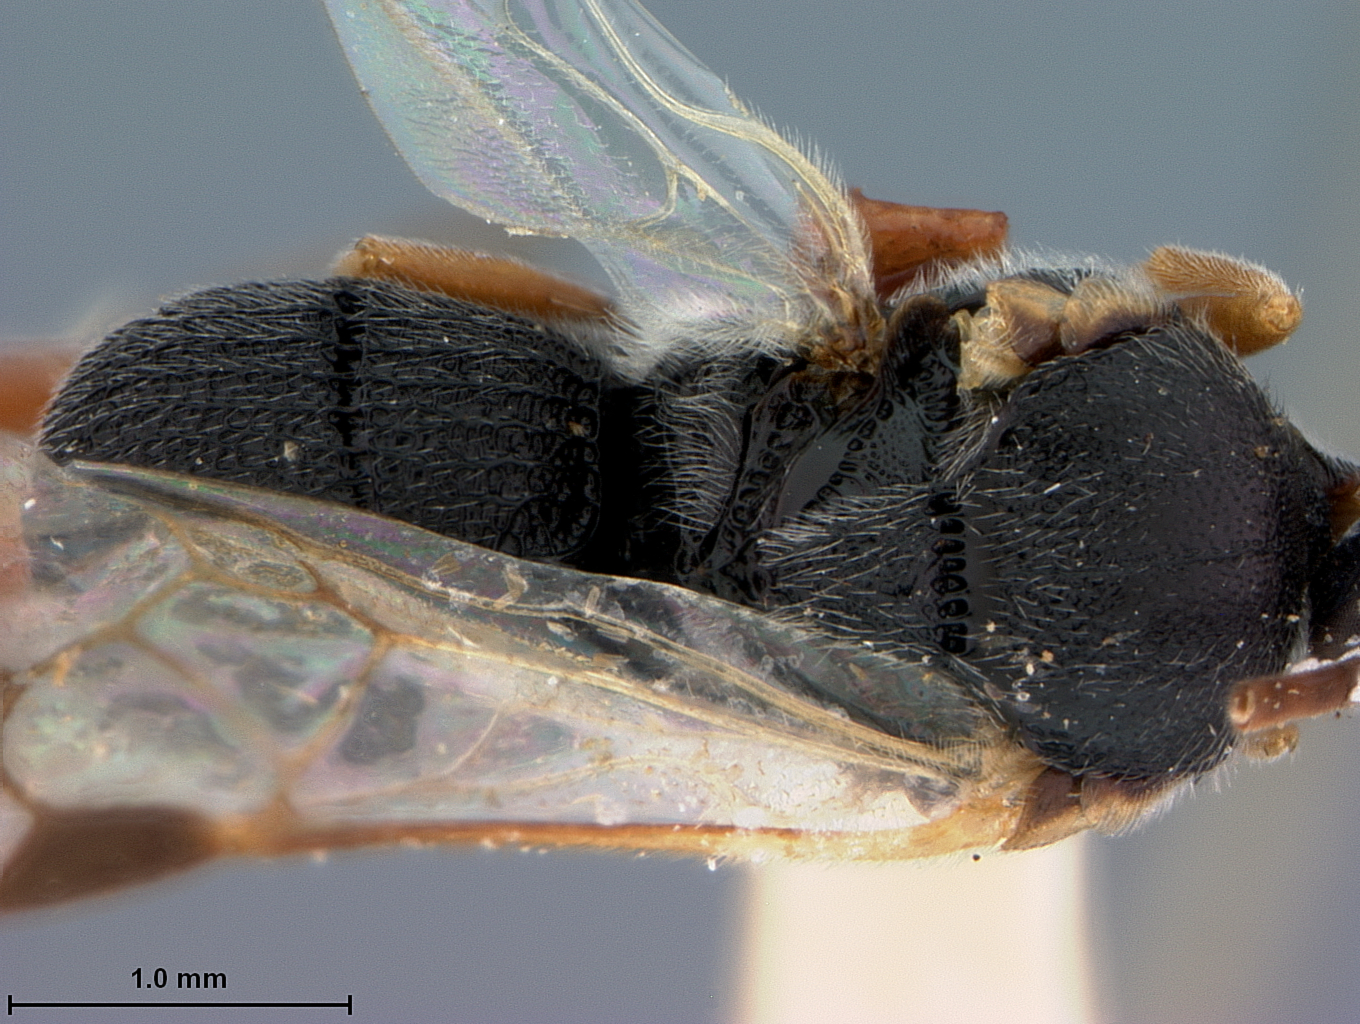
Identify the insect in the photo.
Odontofornicia penang
